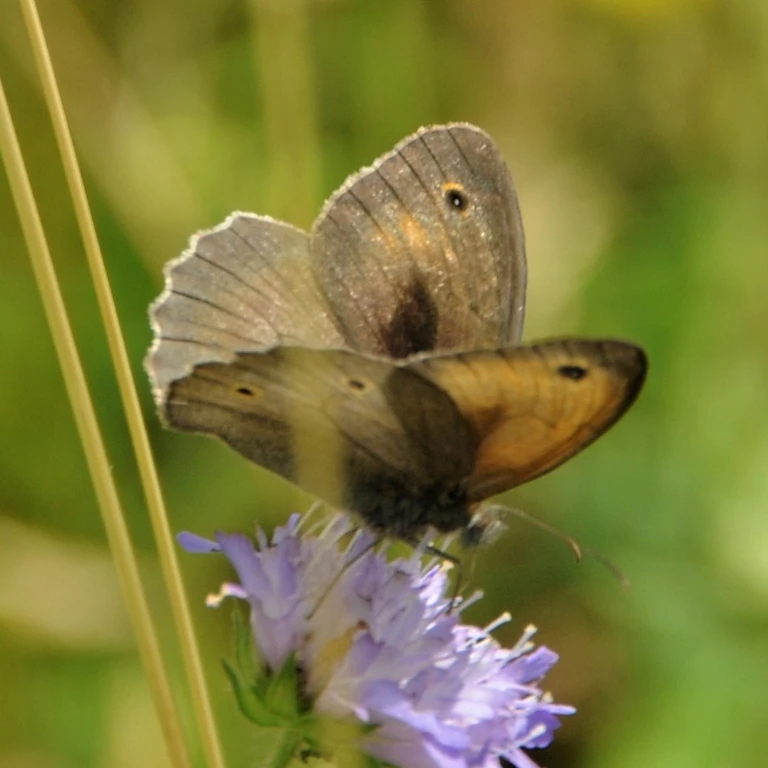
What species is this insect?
Maniola jurtina
